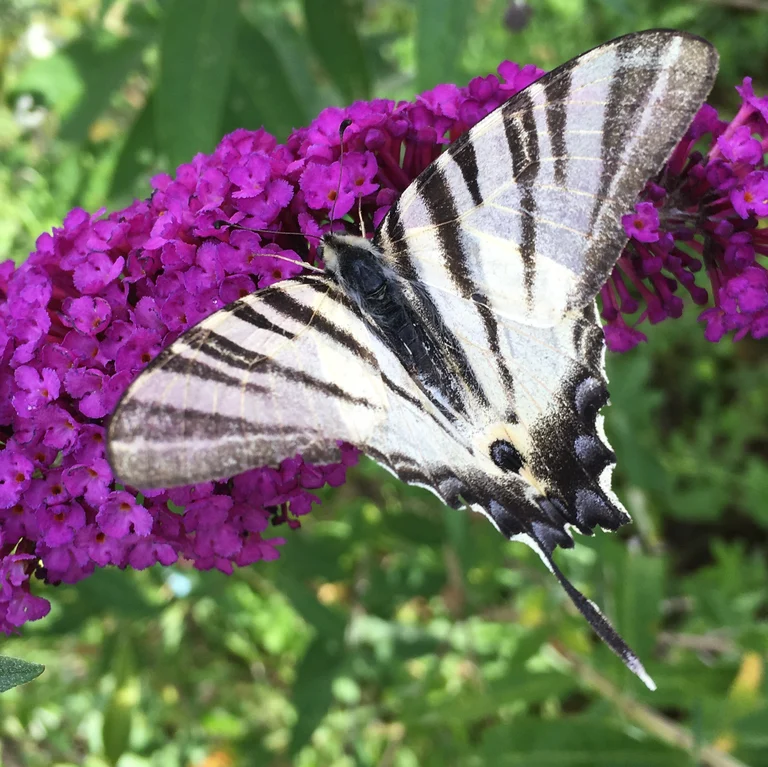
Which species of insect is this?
Iphiclides podalirius
